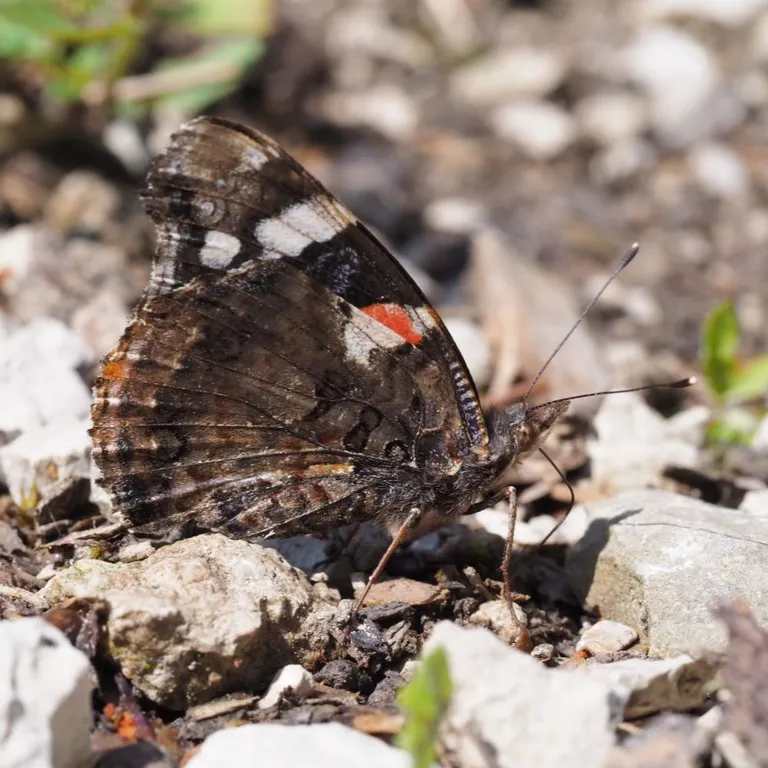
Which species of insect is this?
Vanessa atalanta
